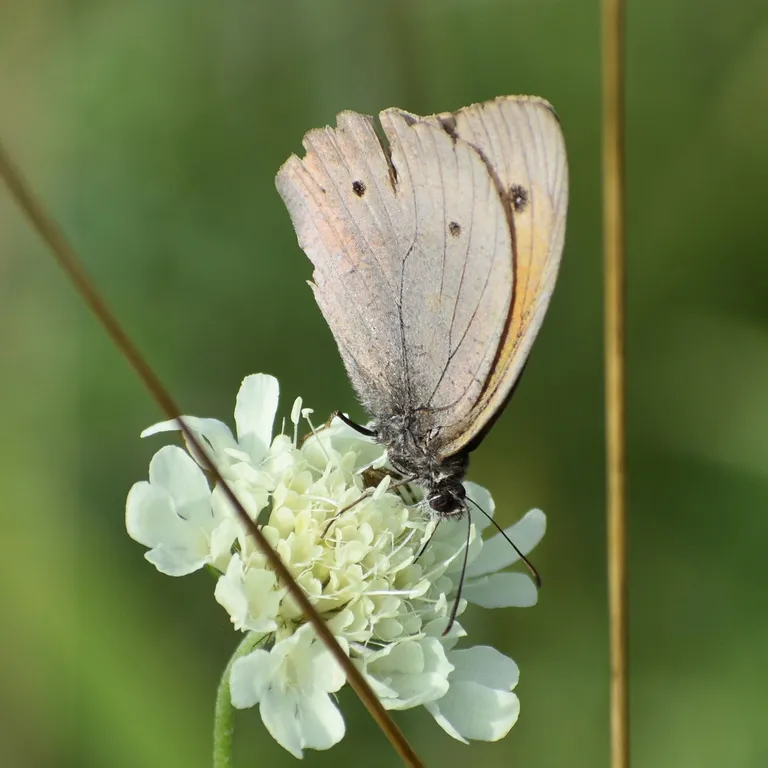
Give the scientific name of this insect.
Maniola jurtina
